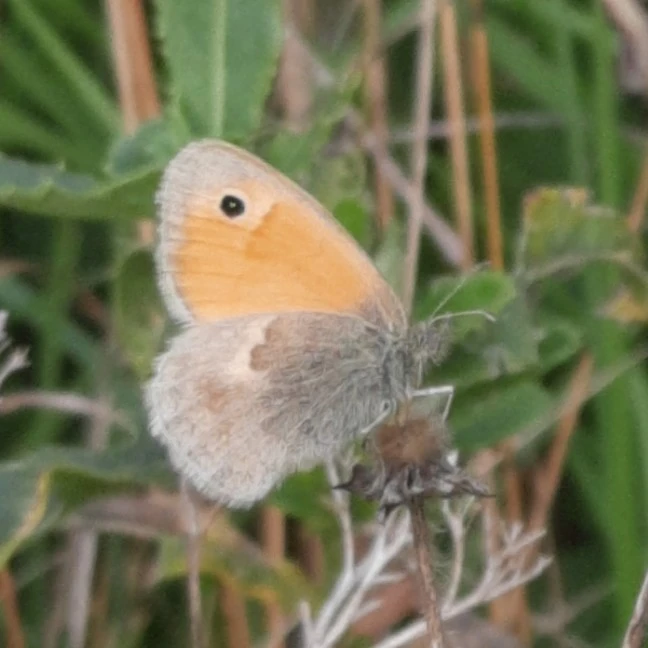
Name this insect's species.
Coenonympha pamphilus
